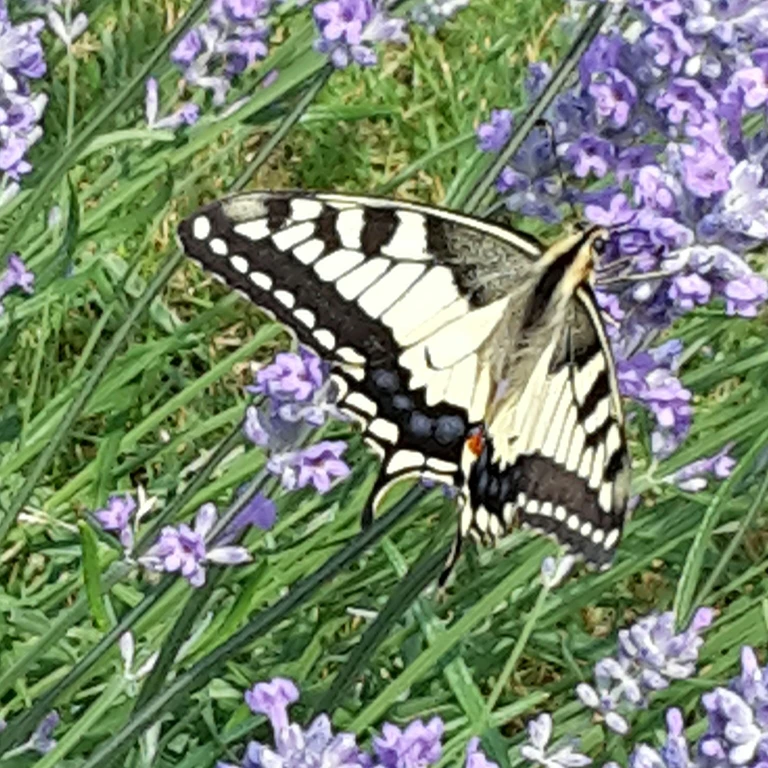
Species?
Papilio machaon
